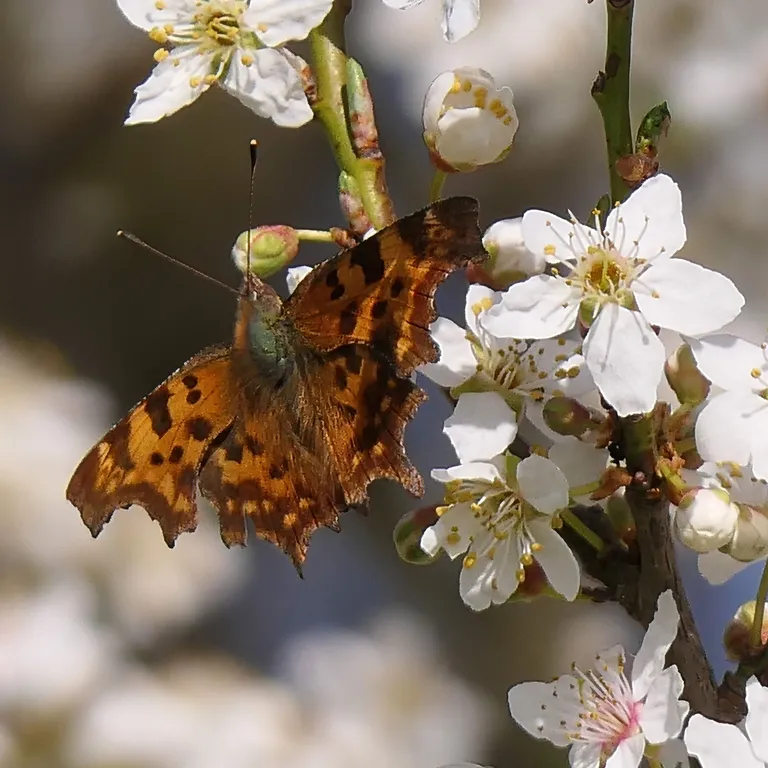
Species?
Polygonia c-album
